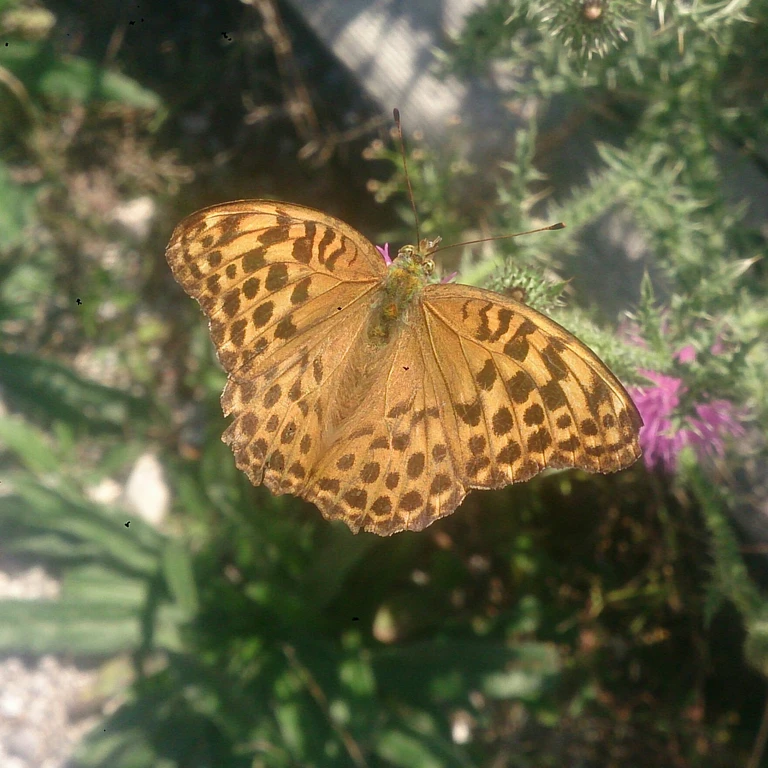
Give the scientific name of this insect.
Argynnis paphia
